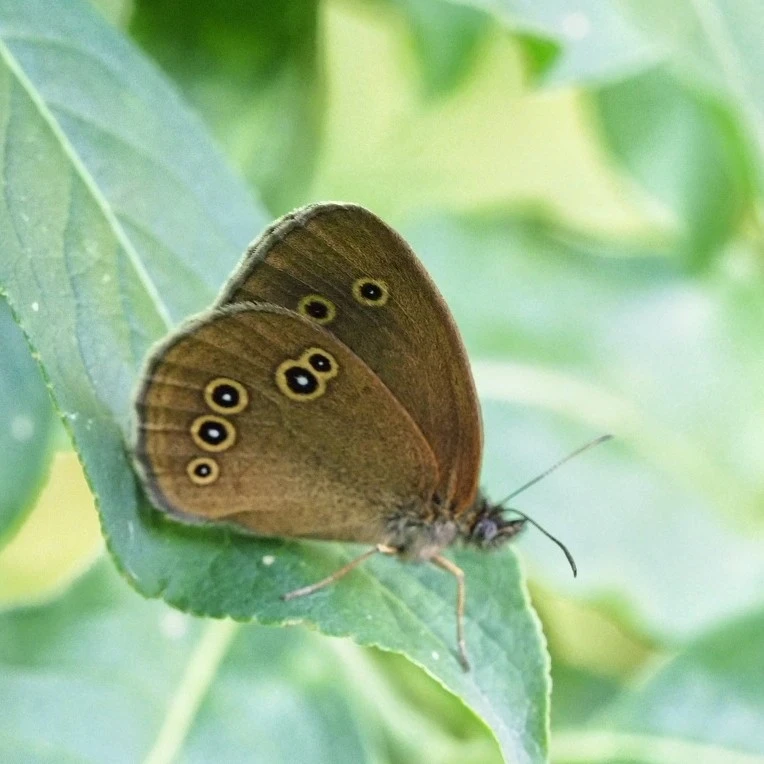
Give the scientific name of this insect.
Aphantopus hyperantus
